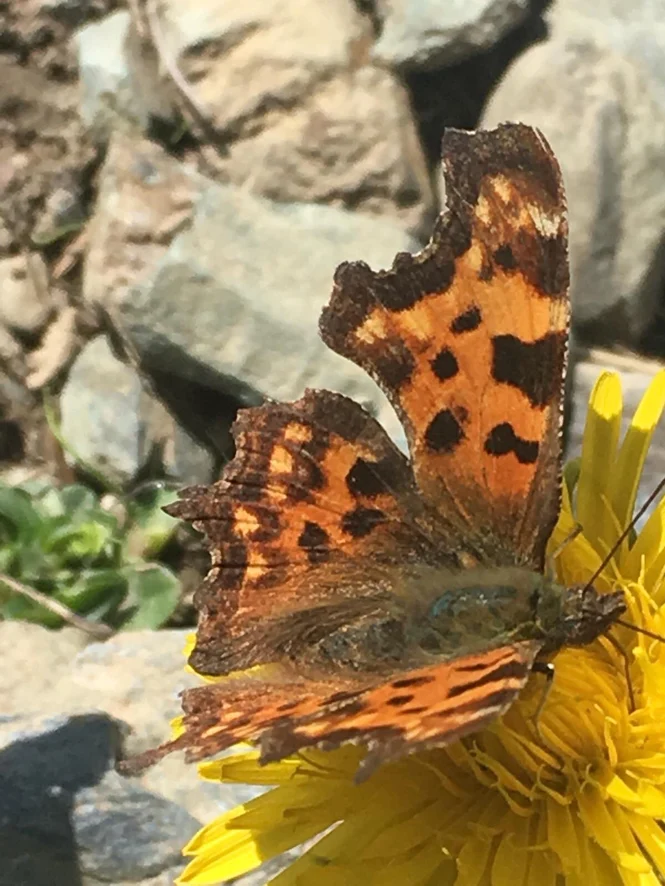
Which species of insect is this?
Polygonia c-album
